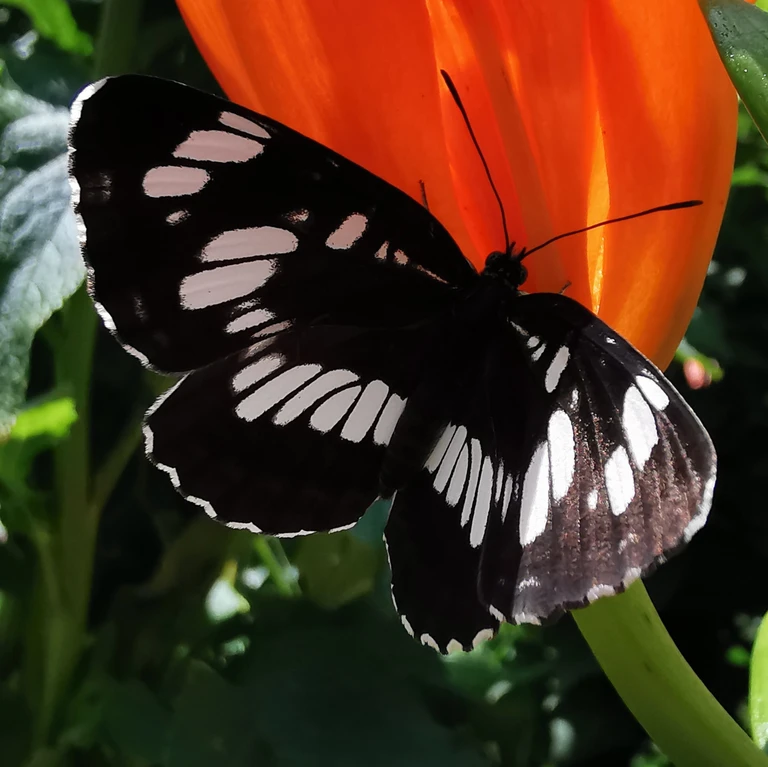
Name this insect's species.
Neptis rivularis
